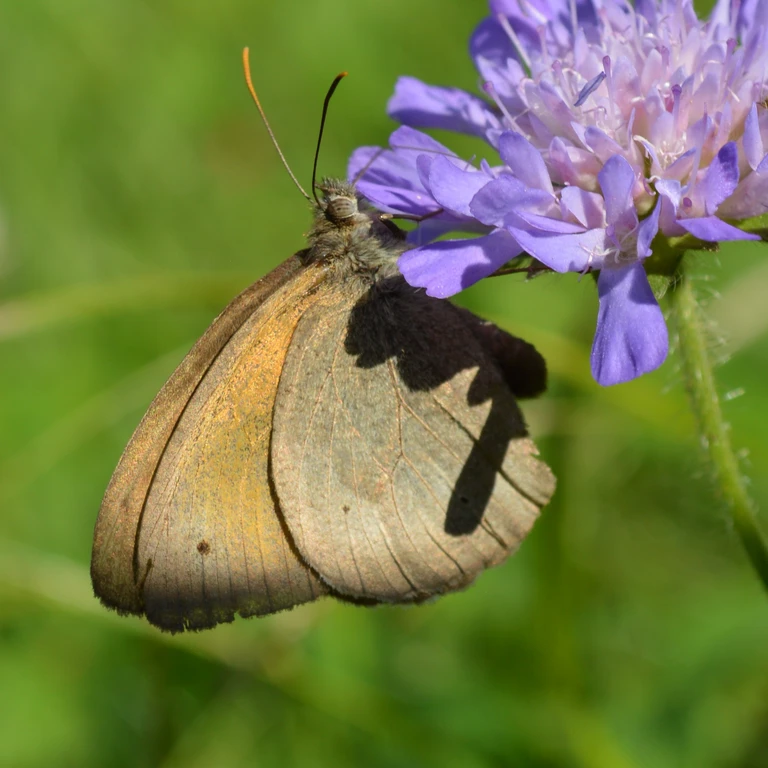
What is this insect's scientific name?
Maniola jurtina
